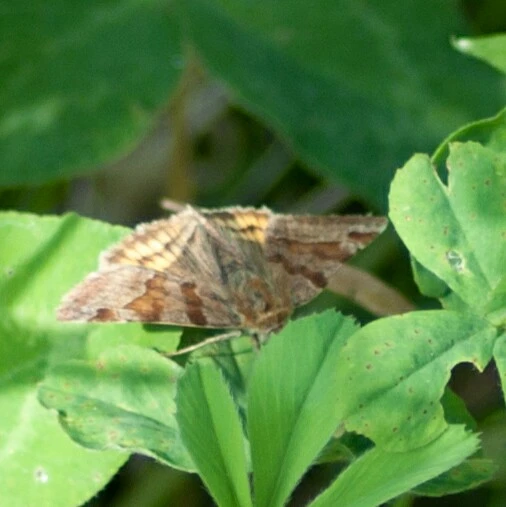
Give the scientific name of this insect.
Euclidia glyphica
